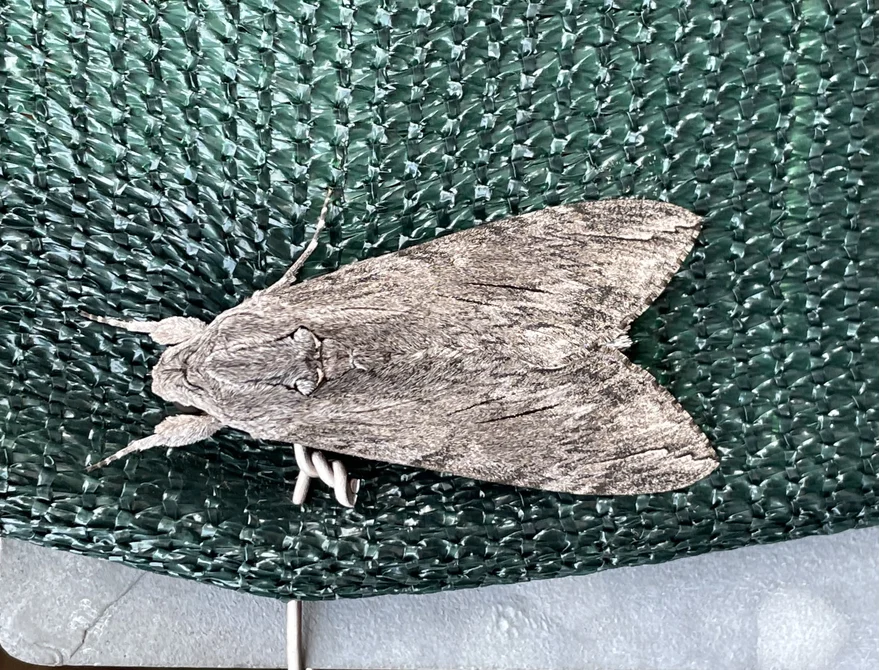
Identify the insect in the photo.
Agrius convolvuli
